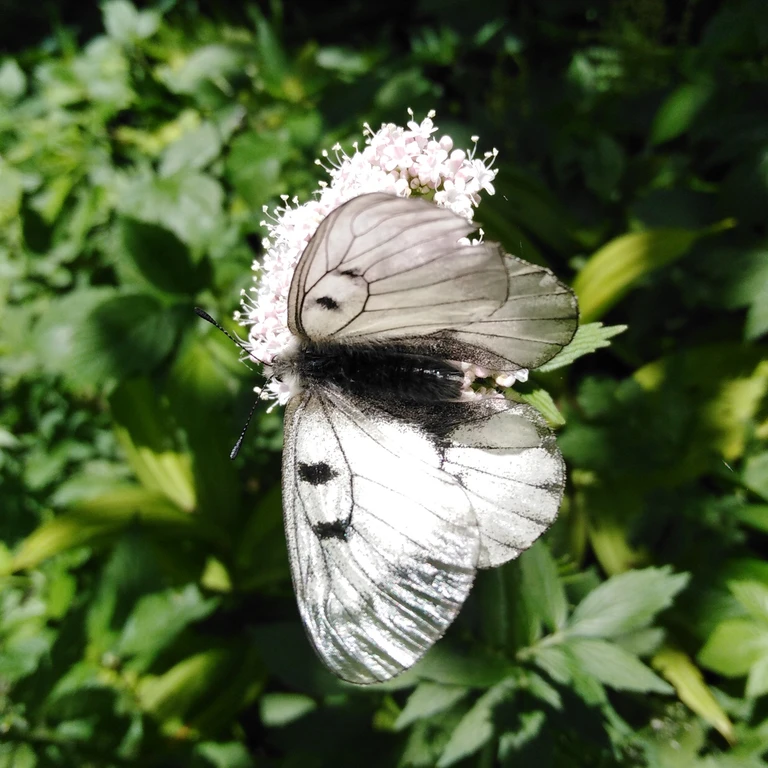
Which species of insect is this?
Parnassius mnemosyne
